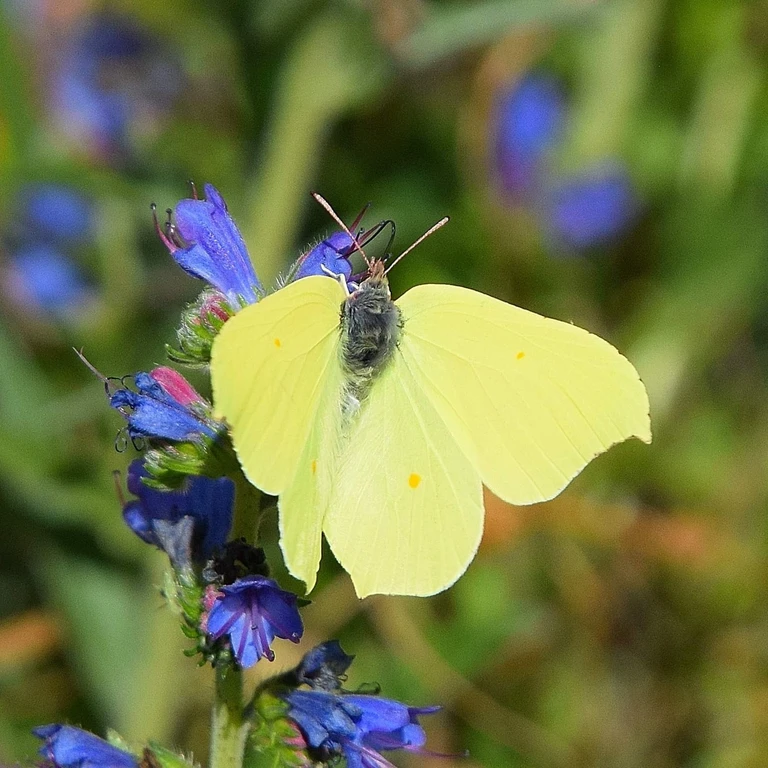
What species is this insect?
Gonepteryx rhamni
